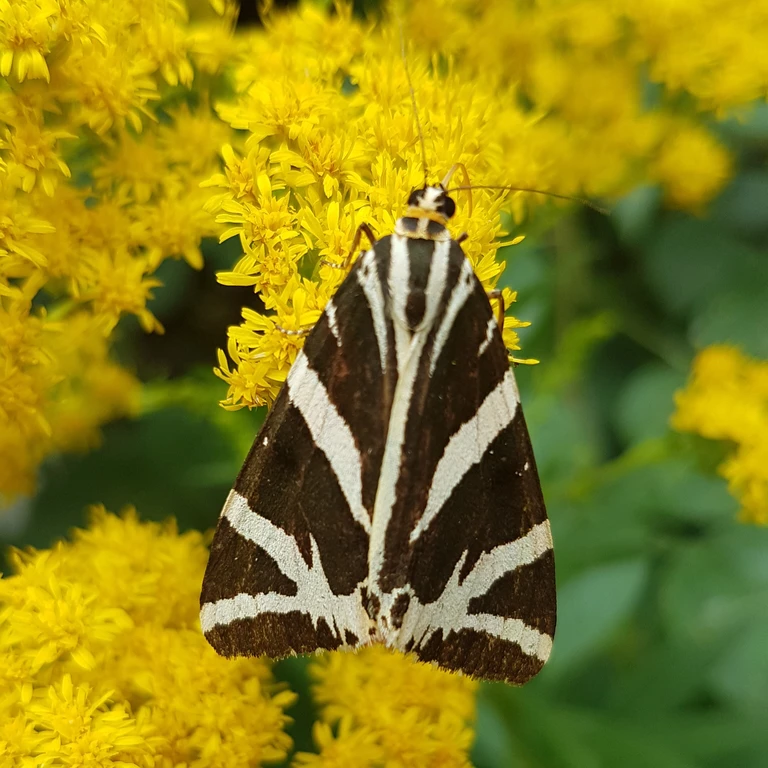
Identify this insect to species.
Euplagia quadripunctaria
